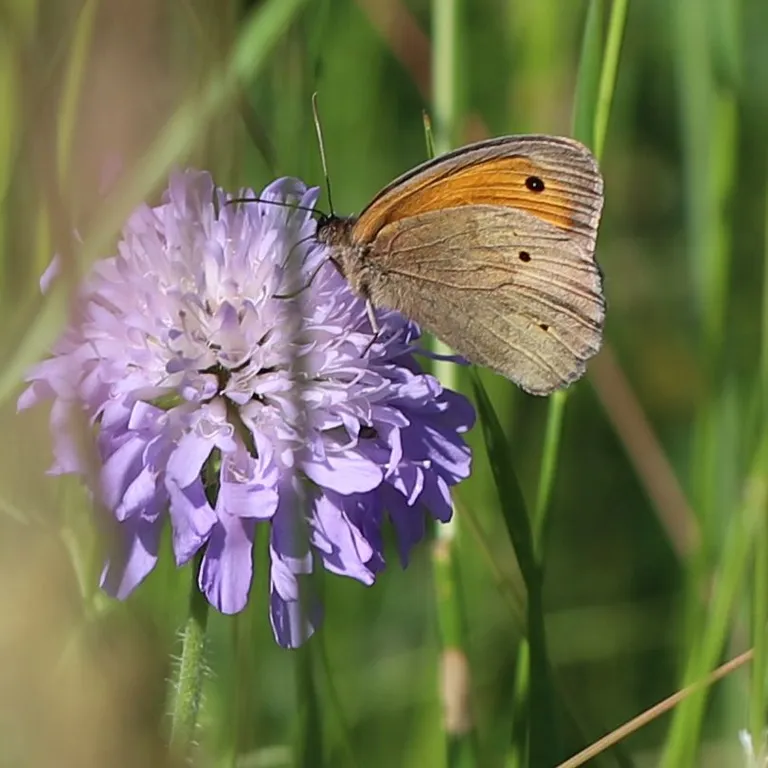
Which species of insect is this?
Maniola jurtina
